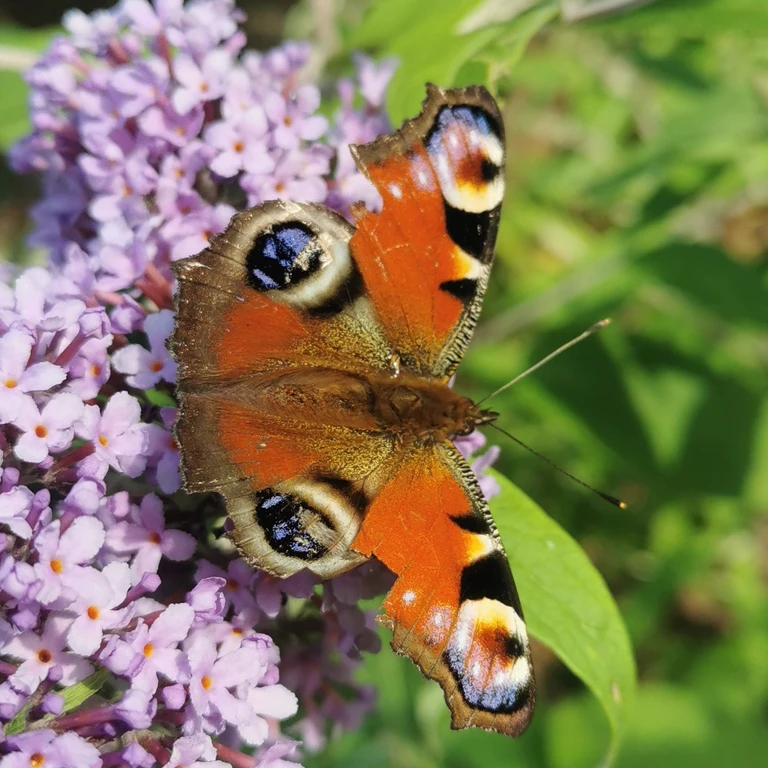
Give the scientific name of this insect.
Aglais io
